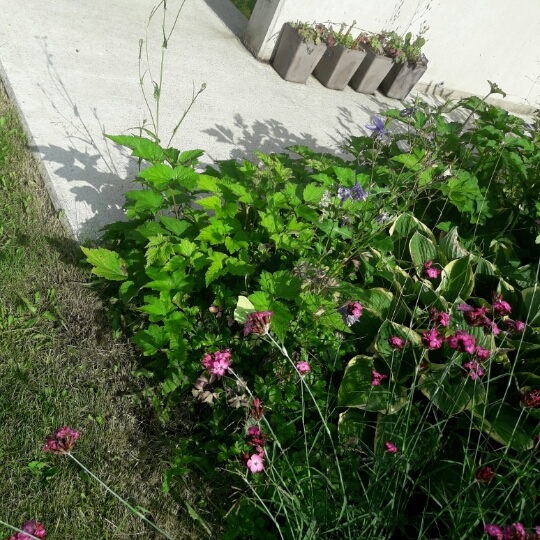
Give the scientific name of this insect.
Gonepteryx rhamni
